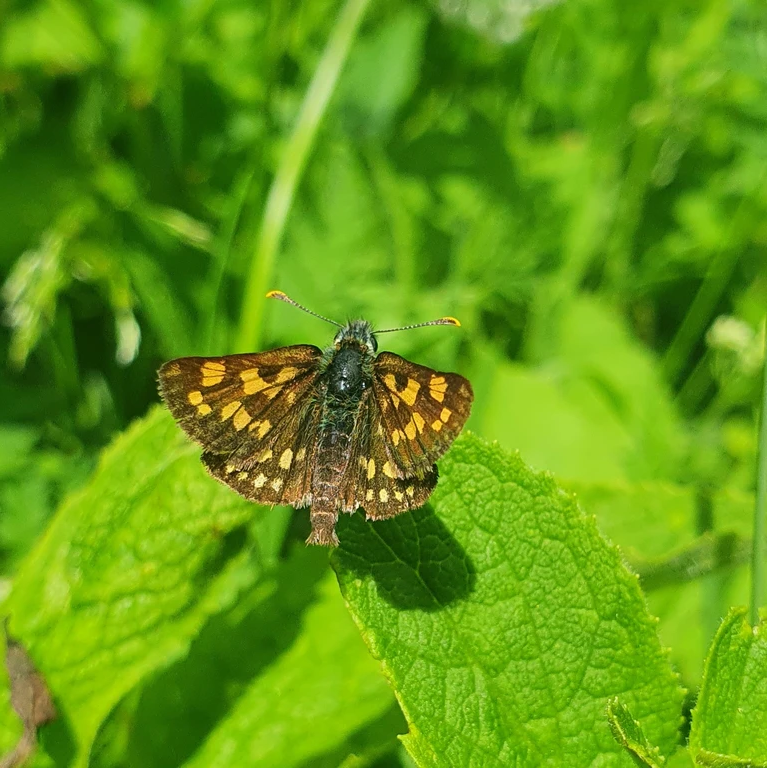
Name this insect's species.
Carterocephalus palaemon
